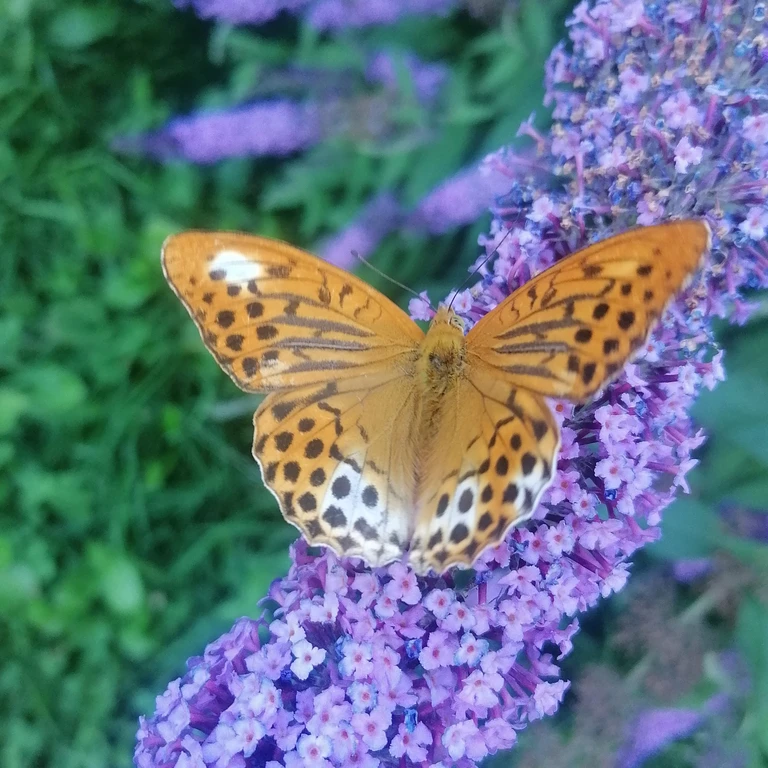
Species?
Argynnis paphia
